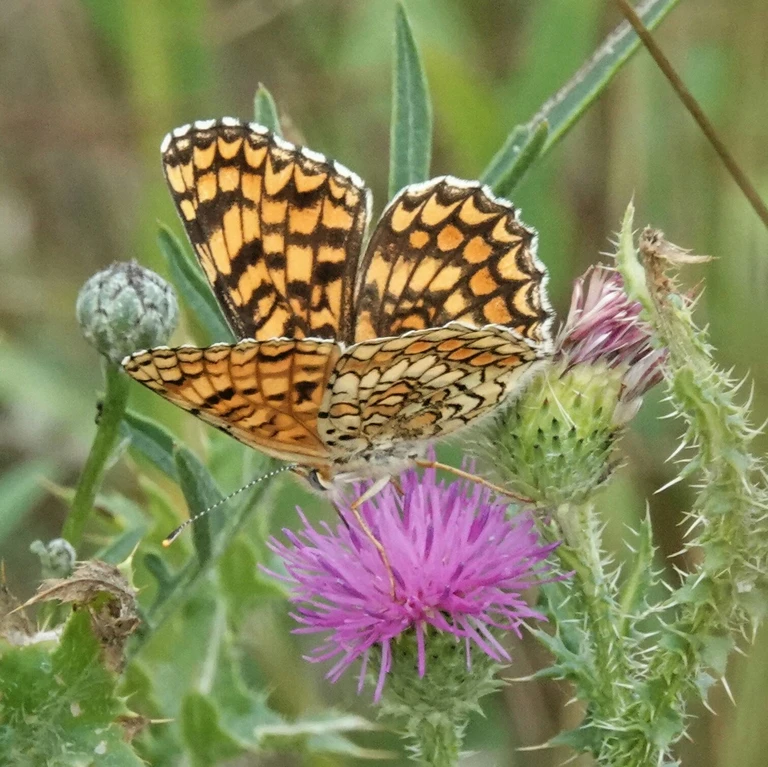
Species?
Melitaea phoebe
